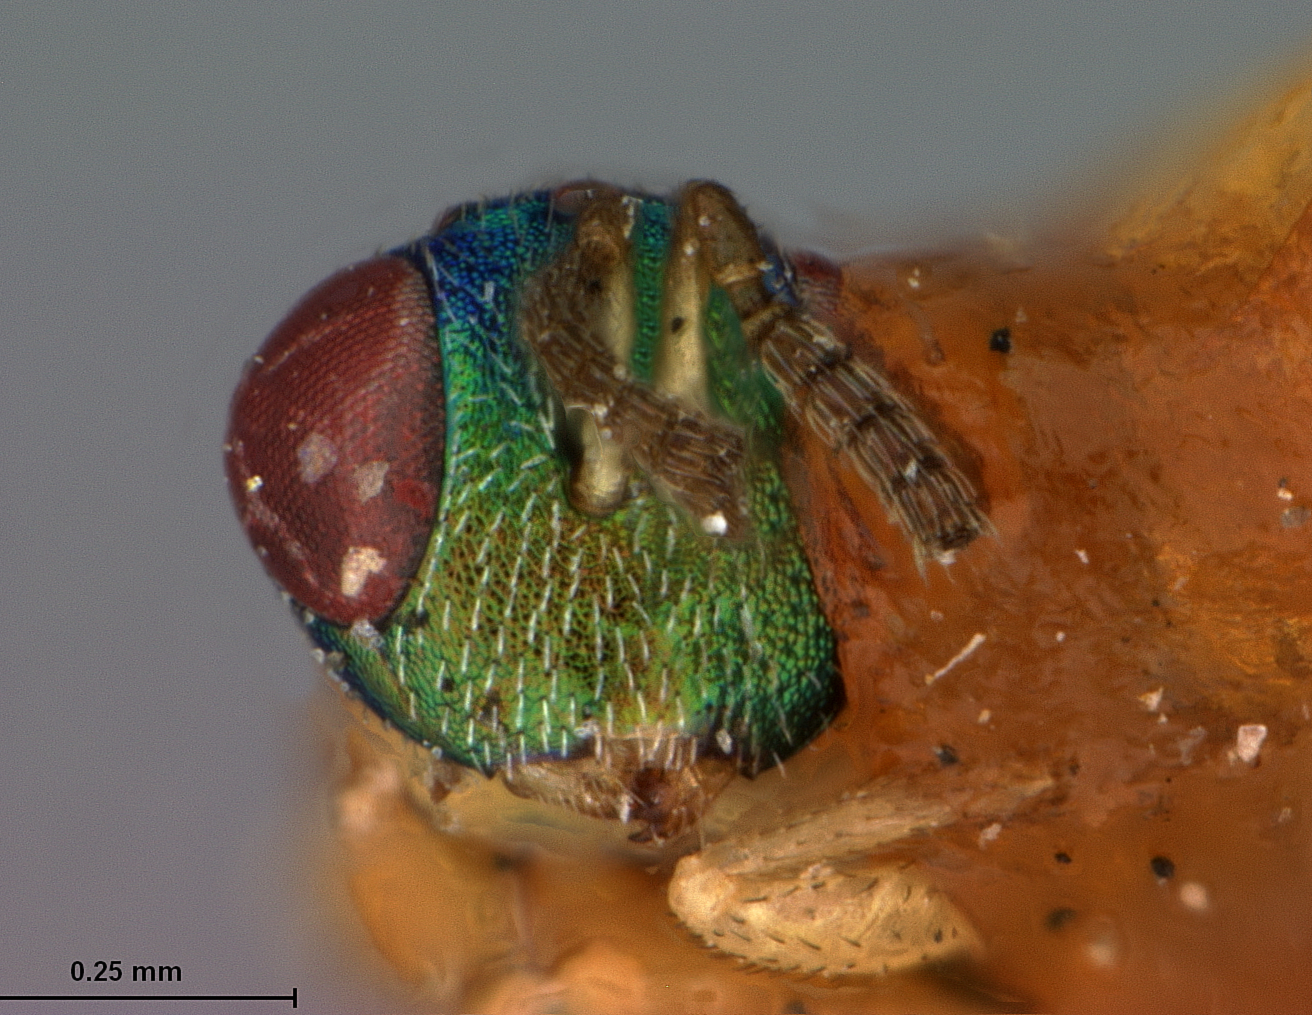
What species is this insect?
Megastigma cecidomyiae
